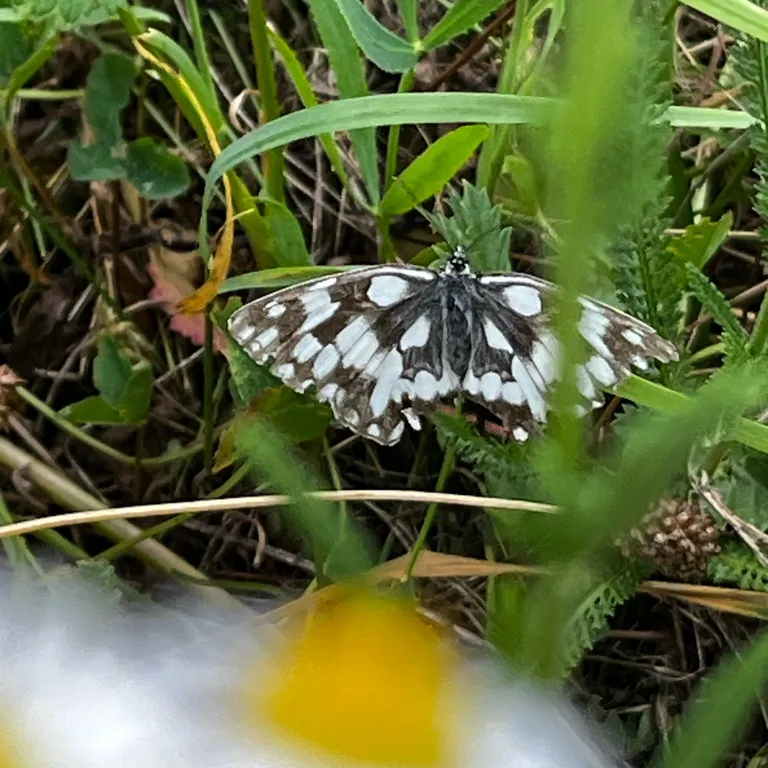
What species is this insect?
Melanargia galathea
